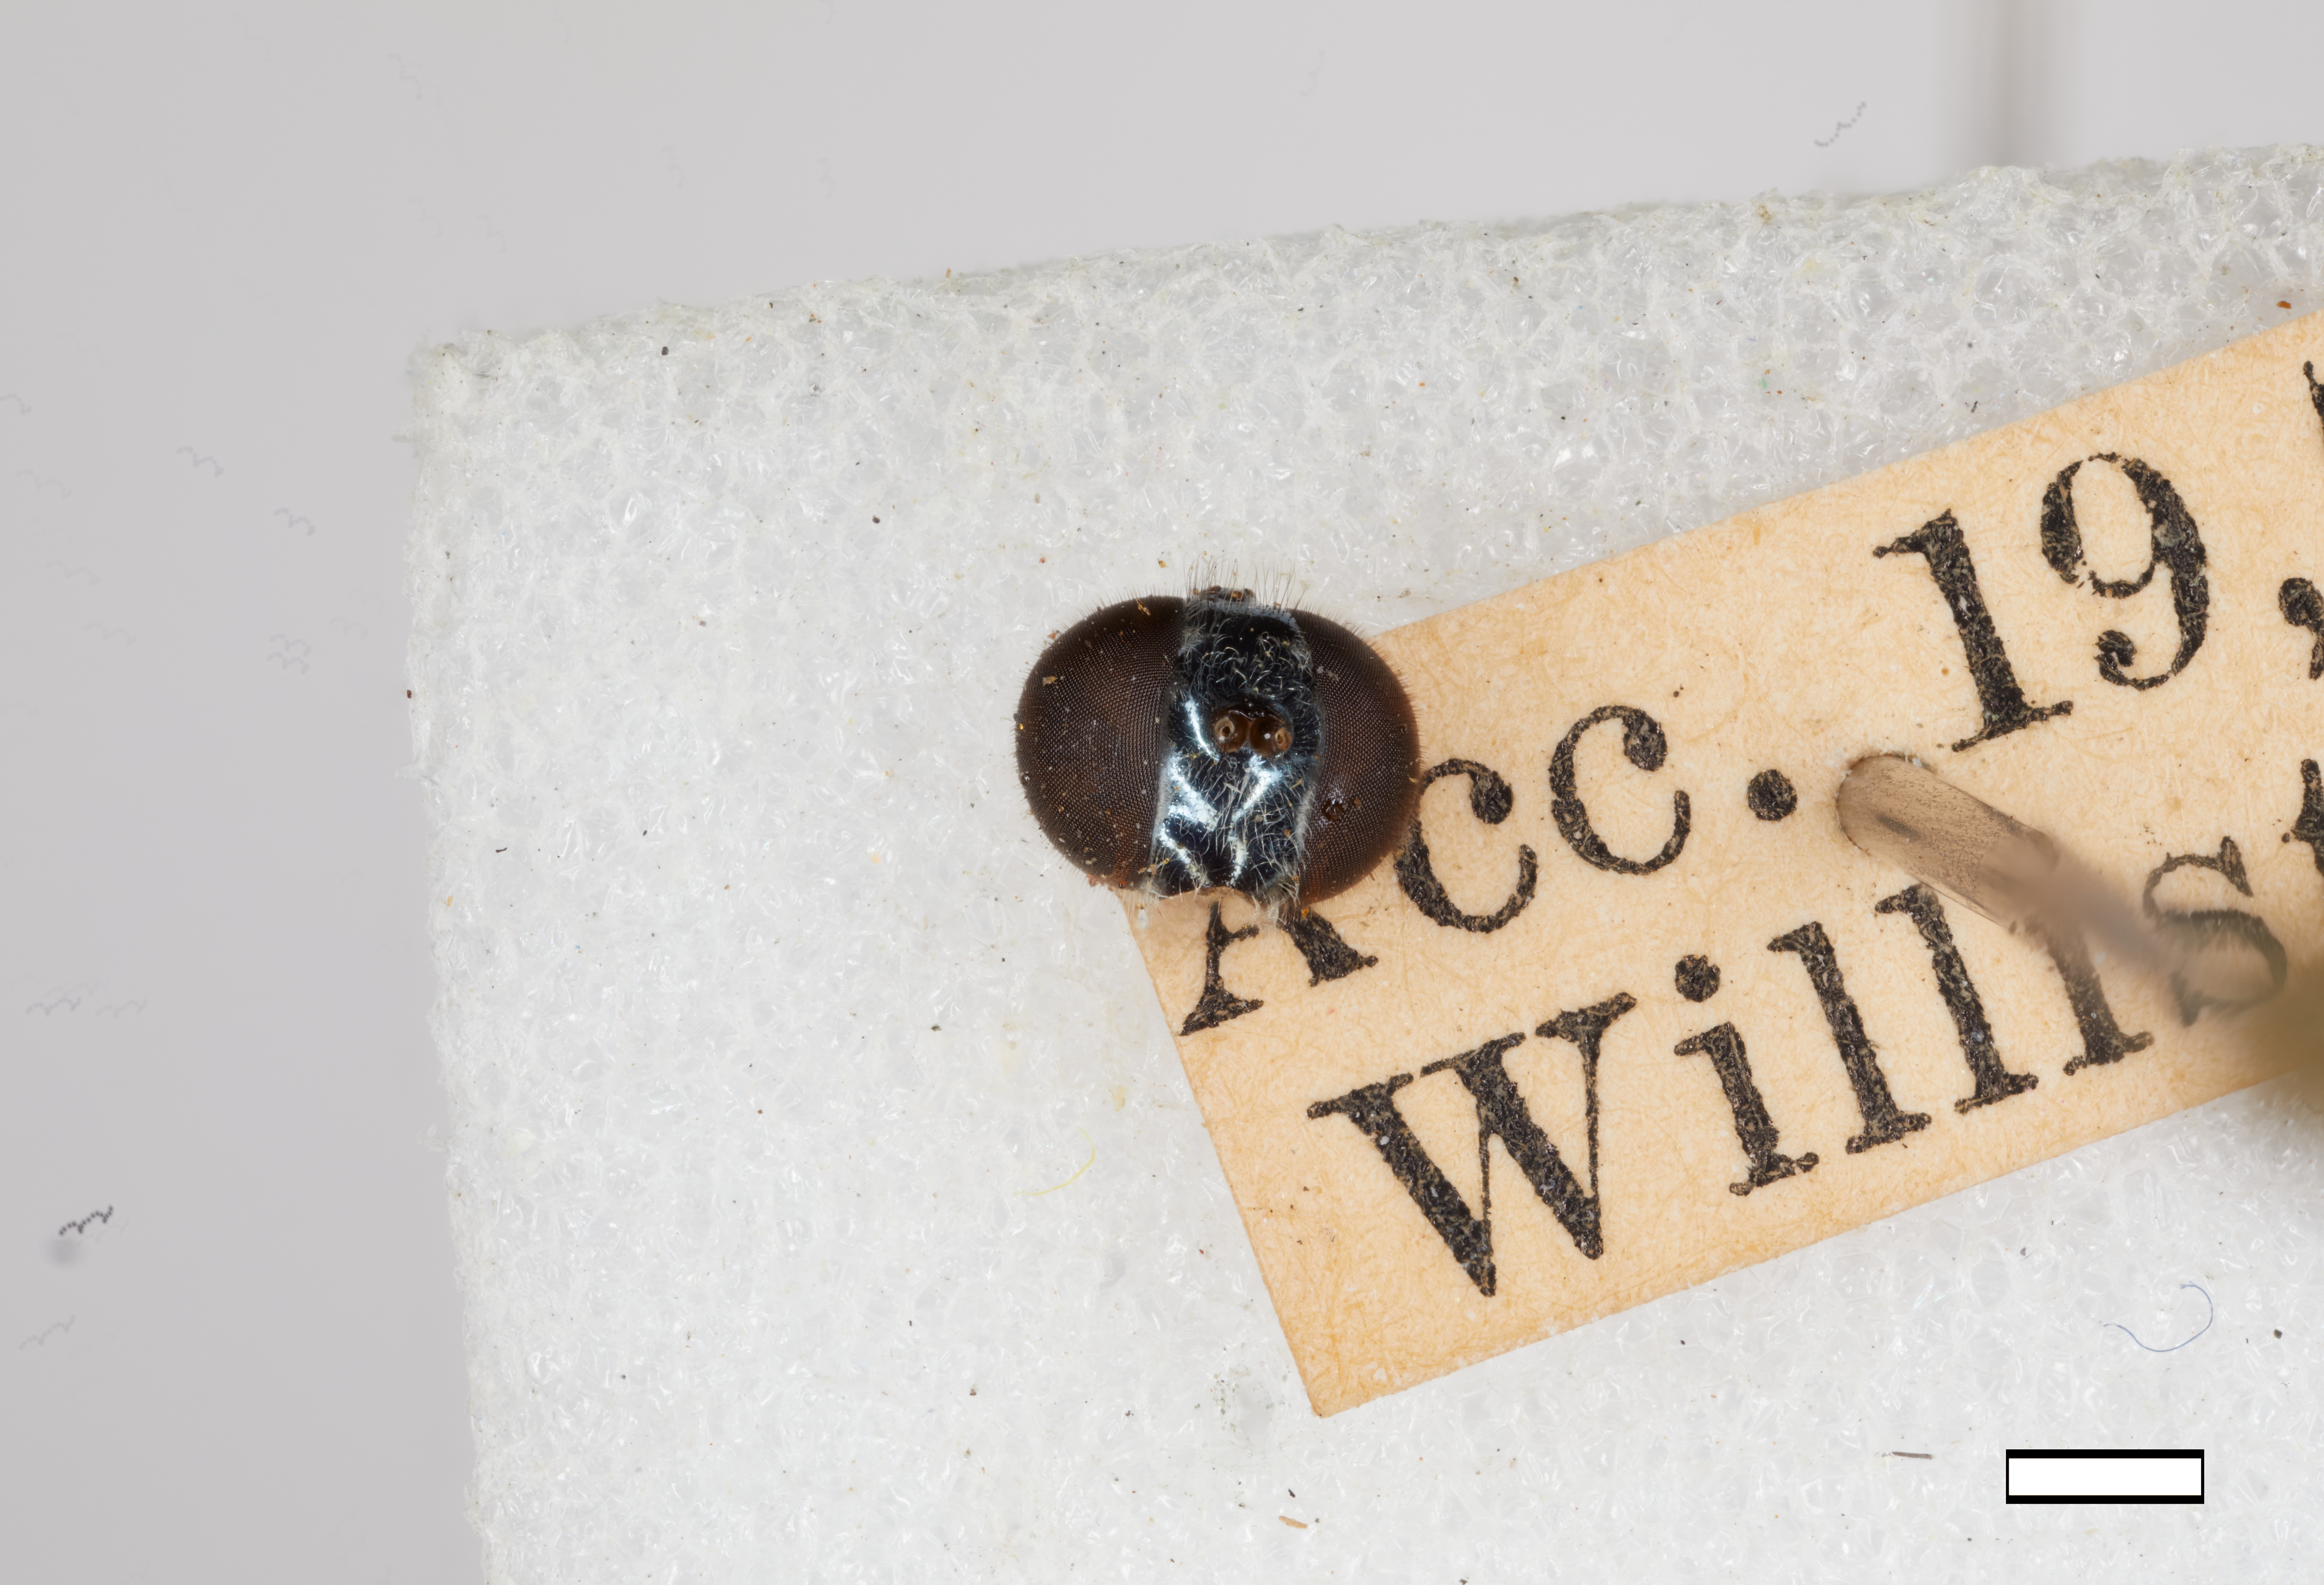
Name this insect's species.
Pipiza pulchella
